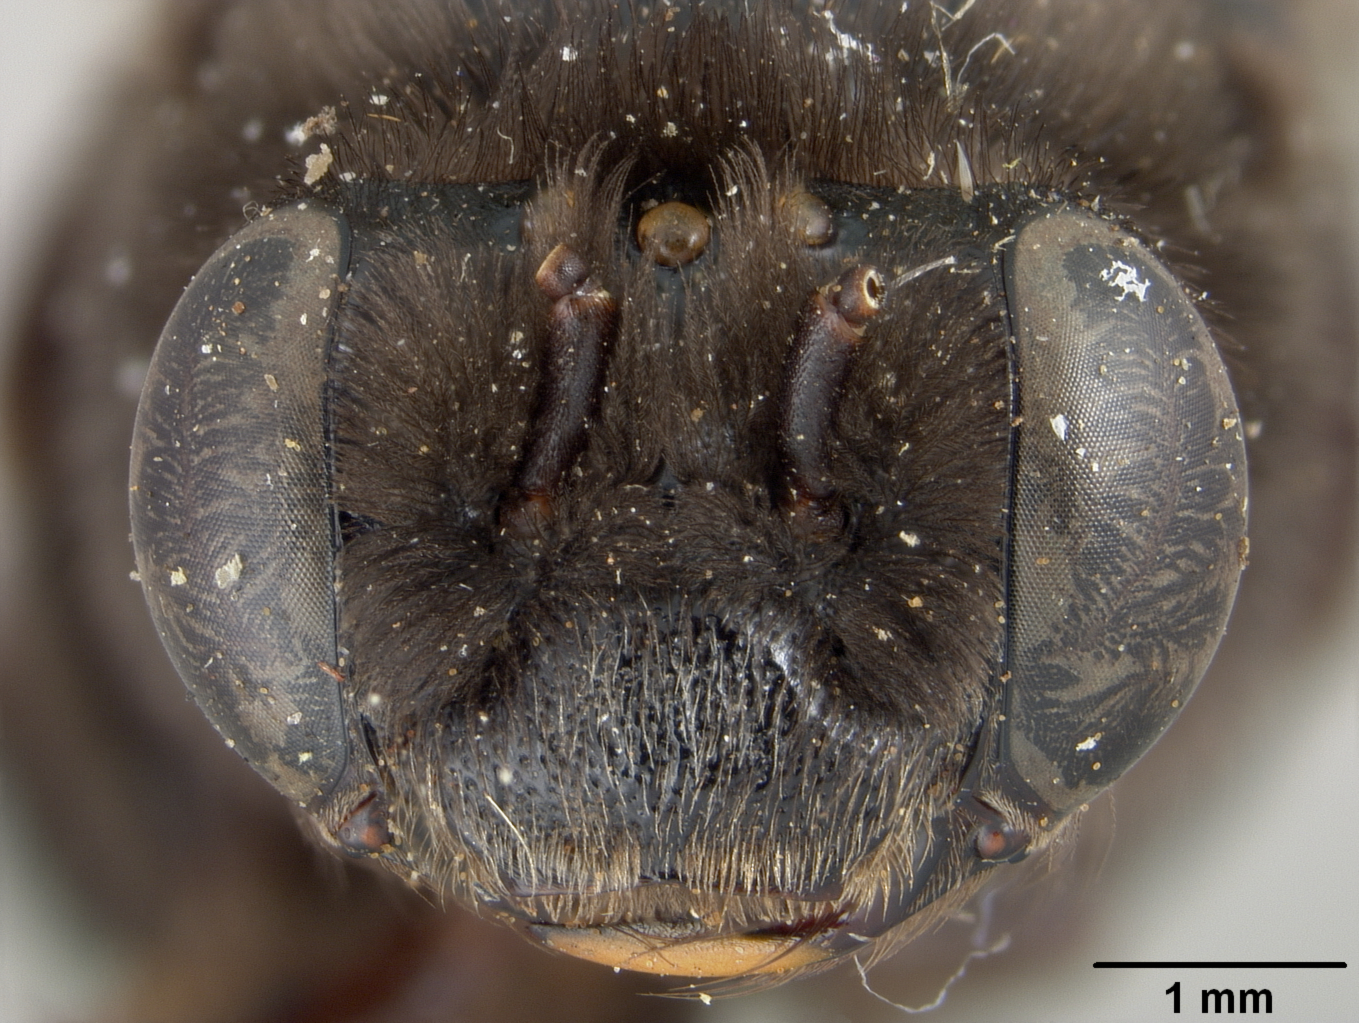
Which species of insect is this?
Svastra carcaranensis
